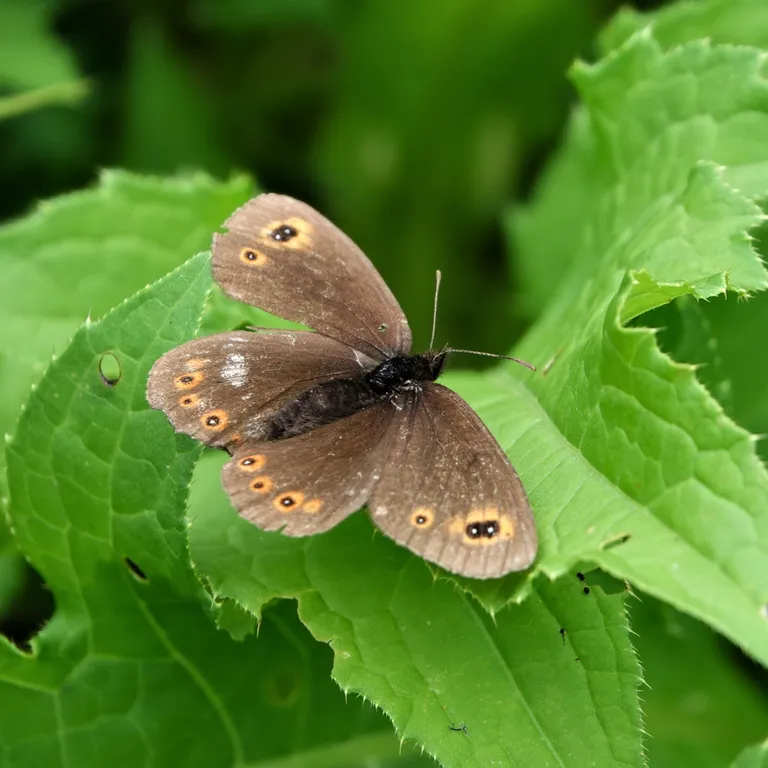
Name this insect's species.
Erebia medusa
